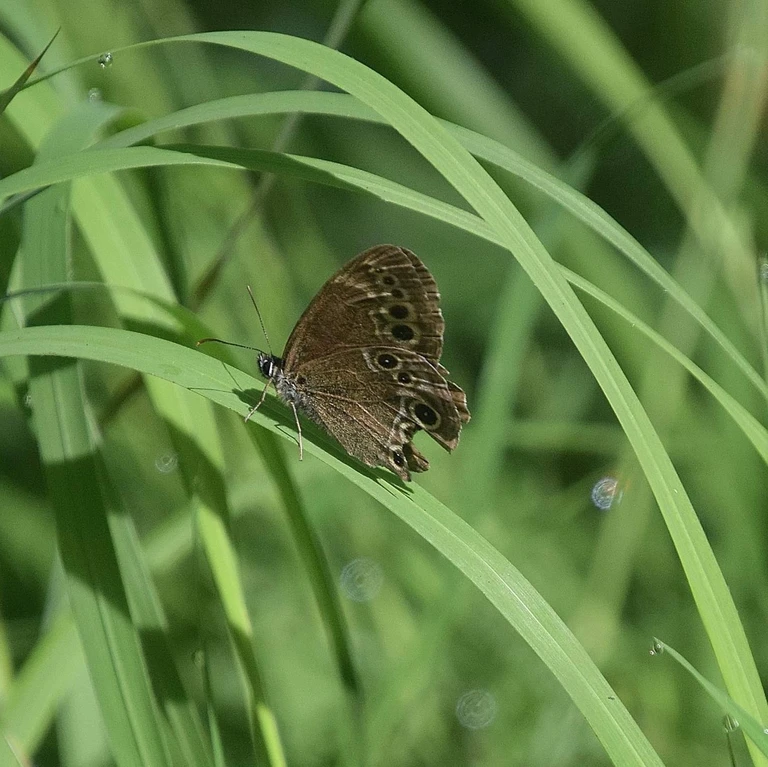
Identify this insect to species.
Lopinga achine (also Pararge achine)
